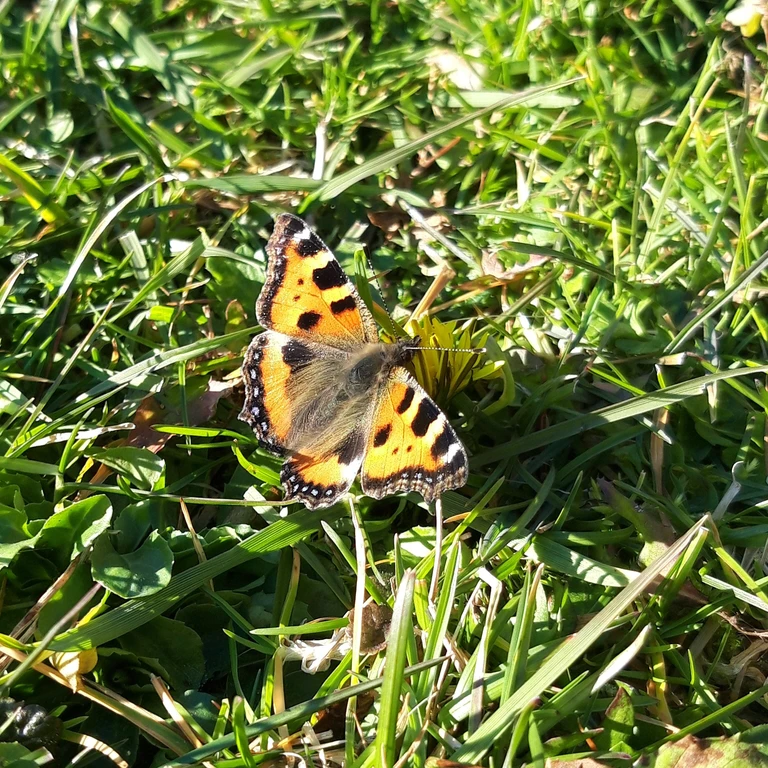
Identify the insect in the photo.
Aglais urticae
